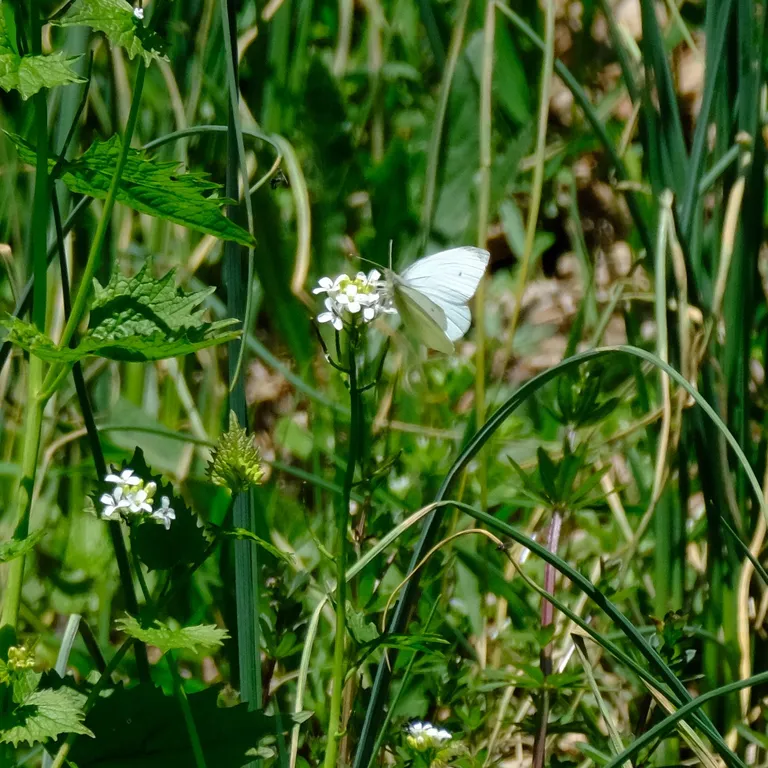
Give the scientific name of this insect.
Pieris rapae
